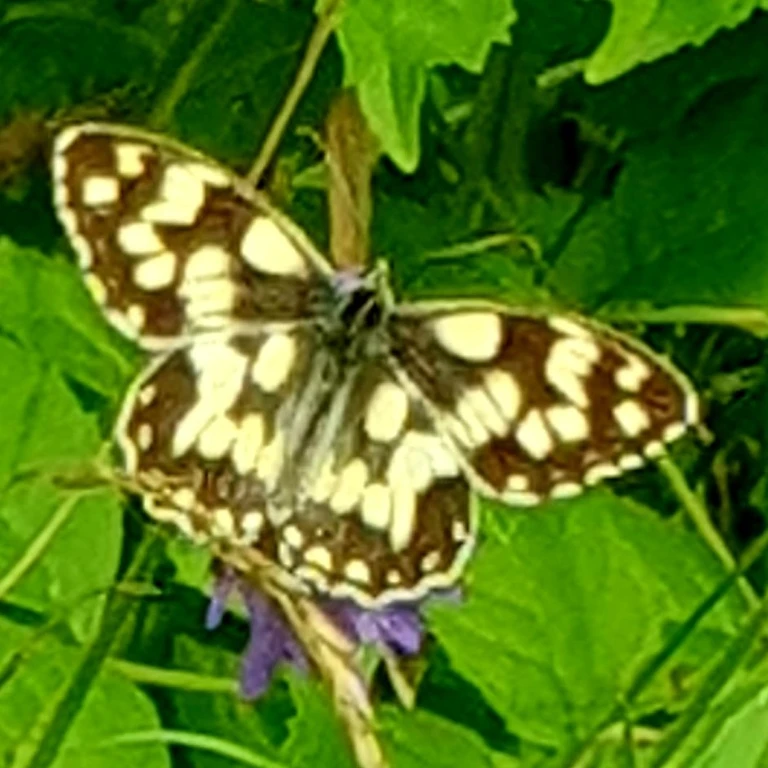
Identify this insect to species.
Melanargia galathea
